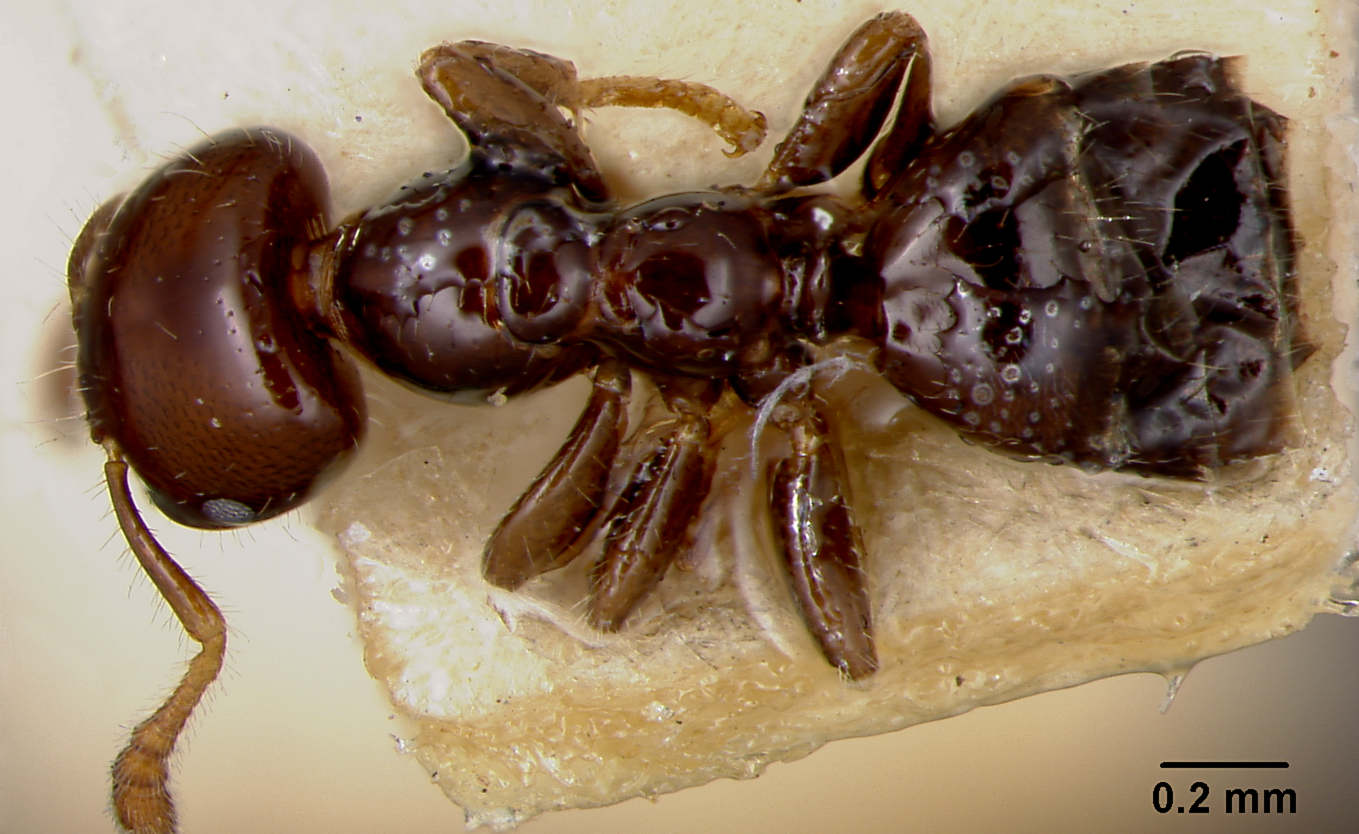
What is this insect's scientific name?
Myrmelachista rogeri
